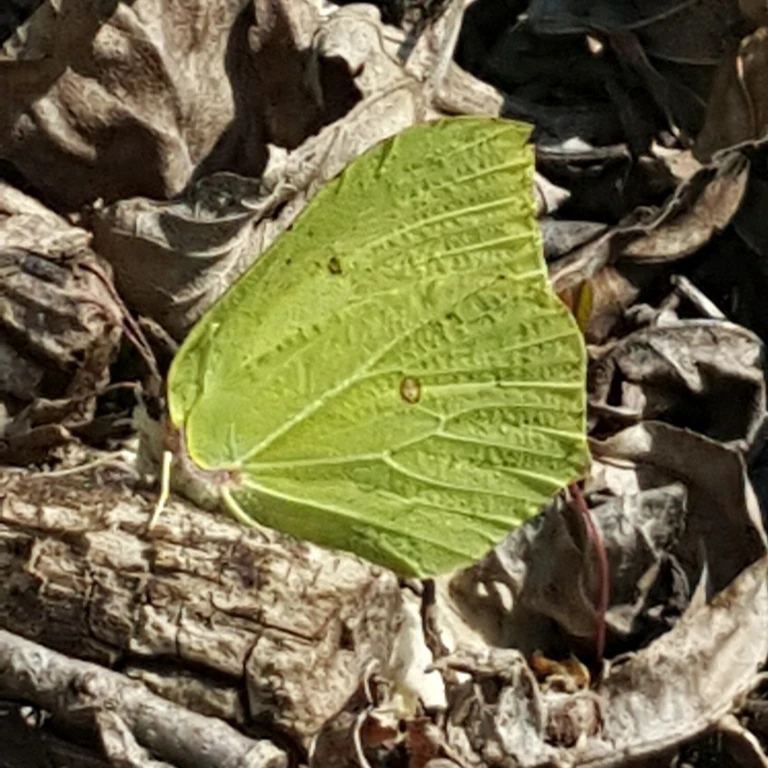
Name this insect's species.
Gonepteryx rhamni
